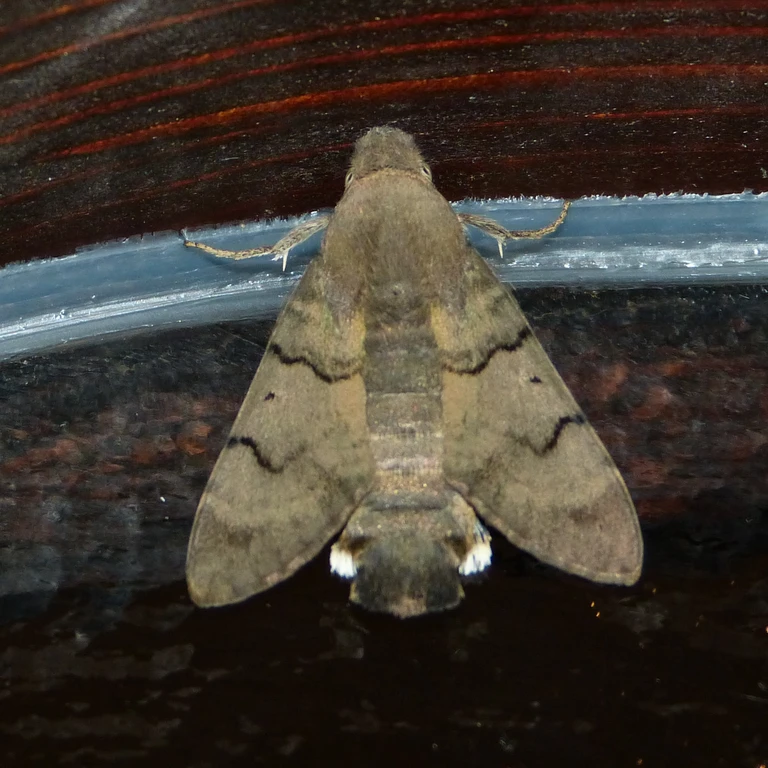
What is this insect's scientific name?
Macroglossum stellatarum
